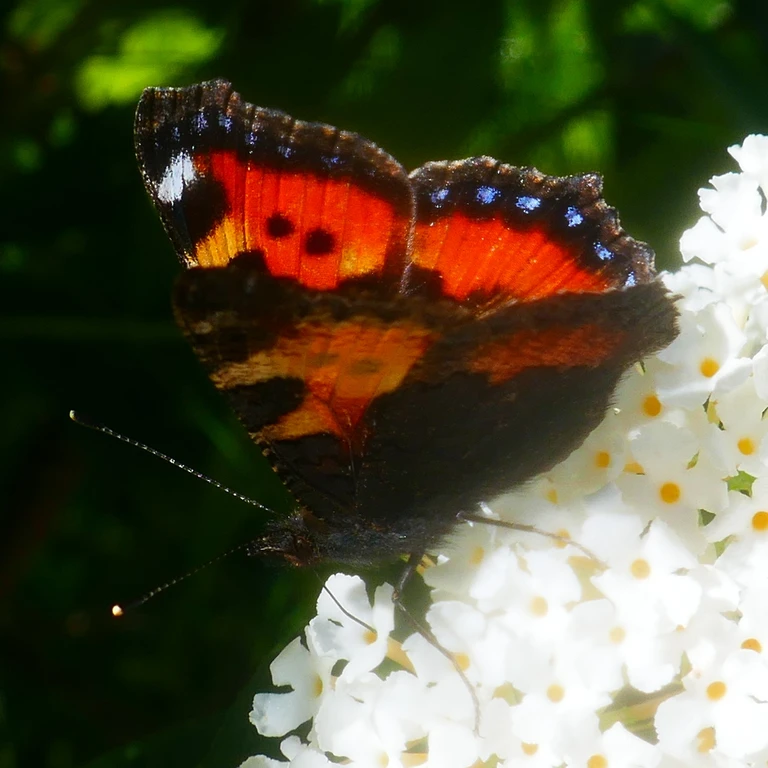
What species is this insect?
Aglais urticae
